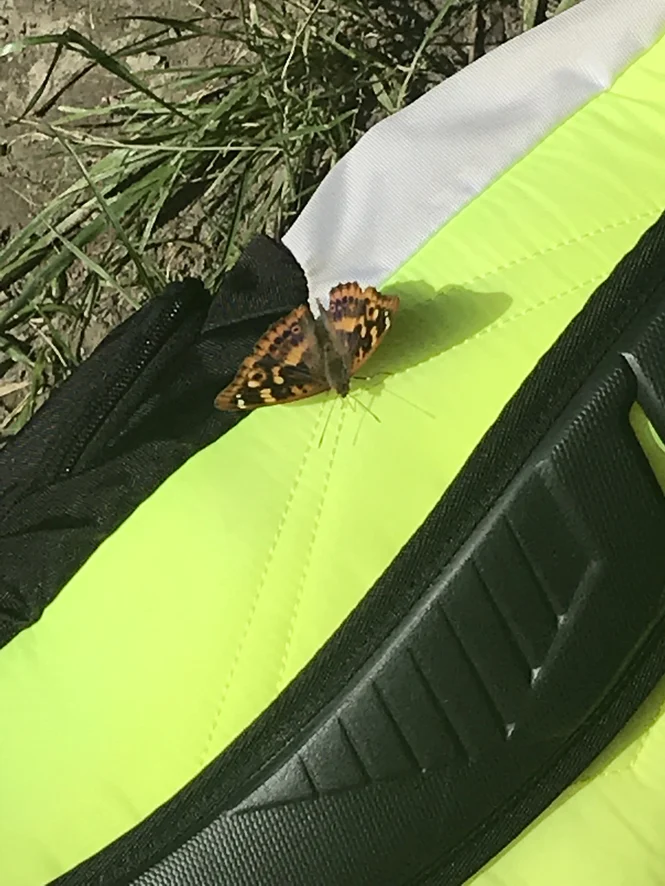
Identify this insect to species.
Apatura ilia
